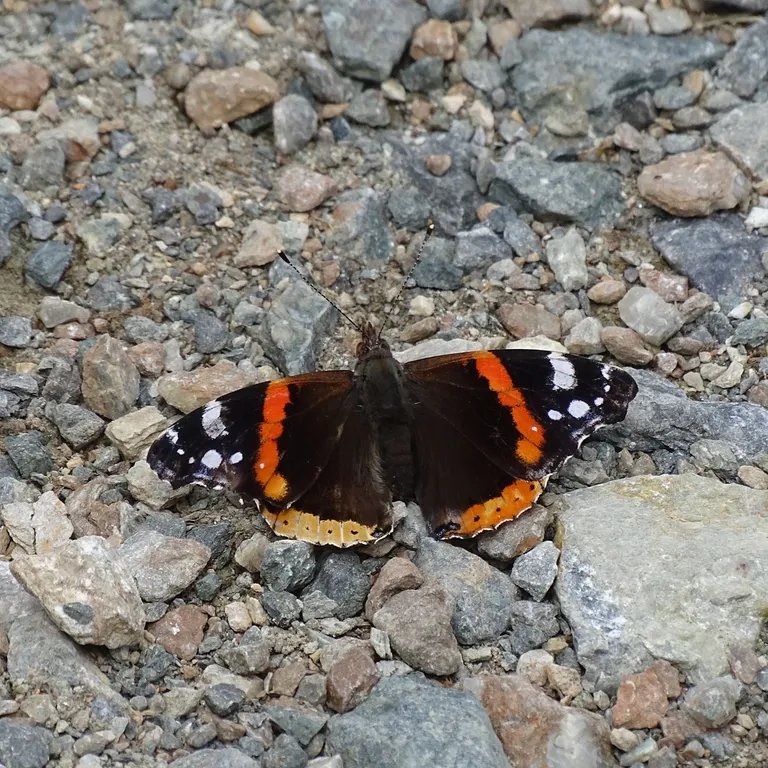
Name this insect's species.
Vanessa atalanta
